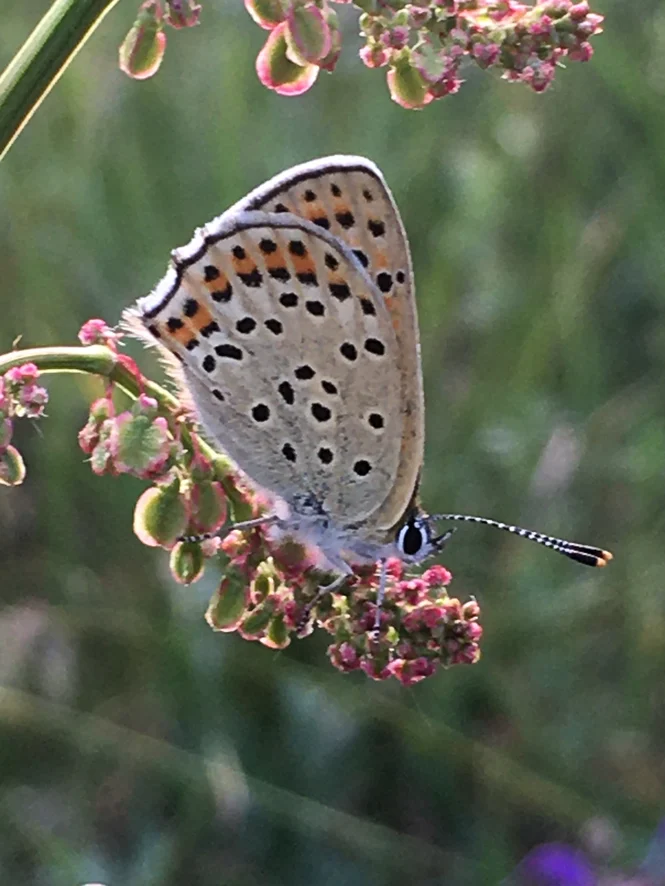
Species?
Lycaena tityrus (also Loweia tityrus)
